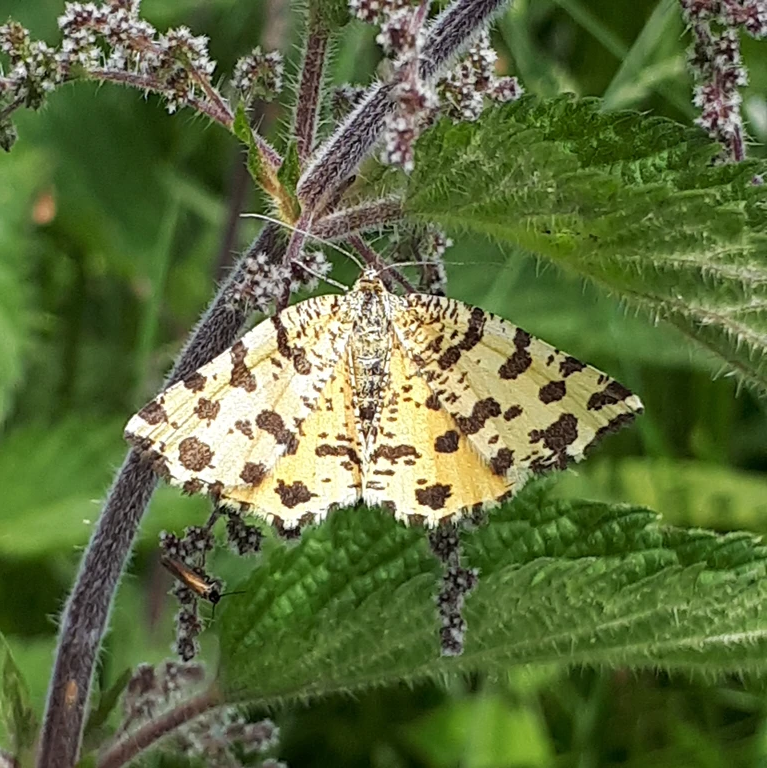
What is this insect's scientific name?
Pseudopanthera macularia
